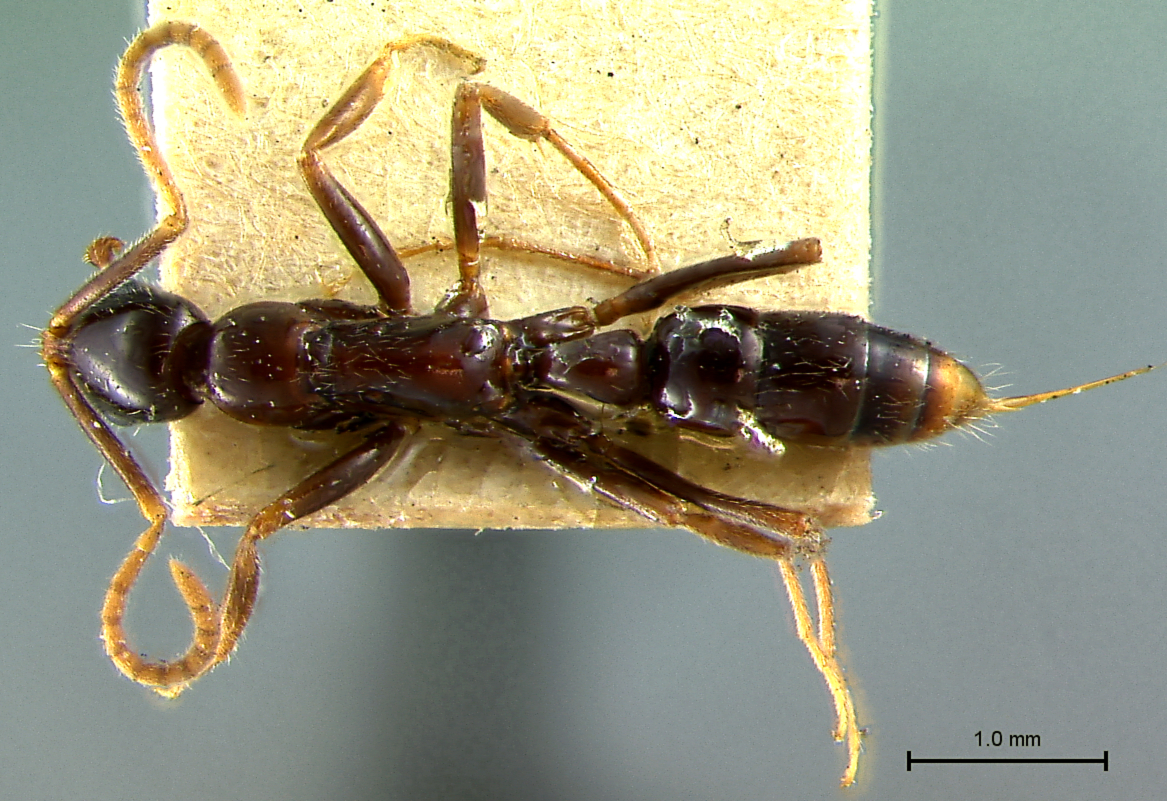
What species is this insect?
Leptogenys antillana
